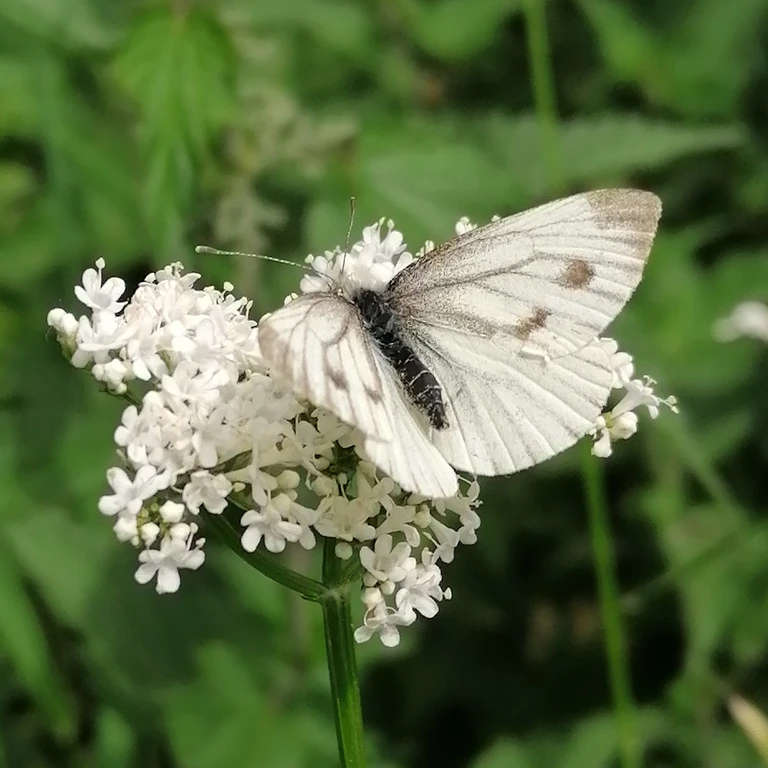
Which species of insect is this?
Pieris napi
